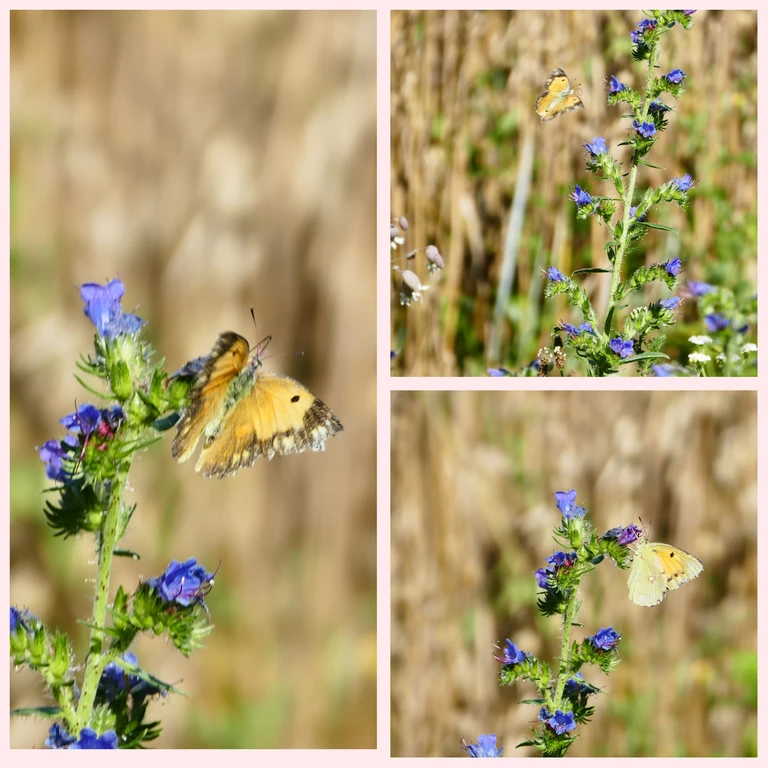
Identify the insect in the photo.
Colias croceus
